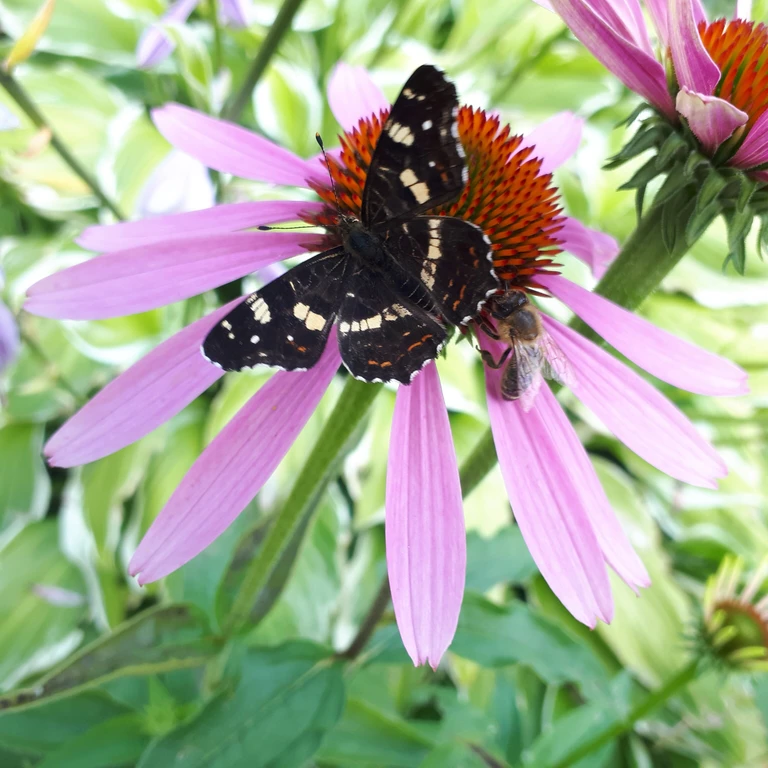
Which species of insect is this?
Araschnia levana
